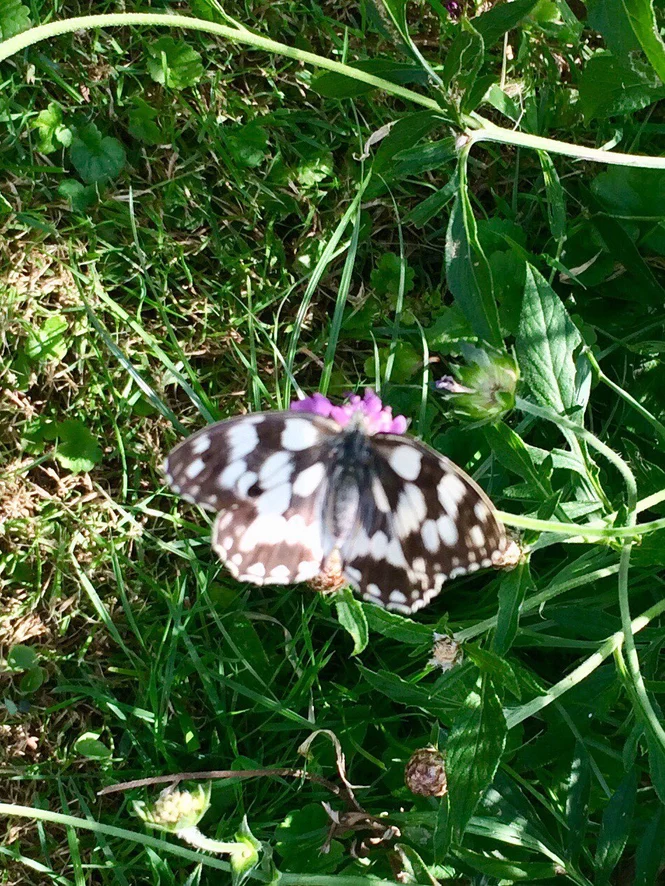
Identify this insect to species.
Melanargia galathea
